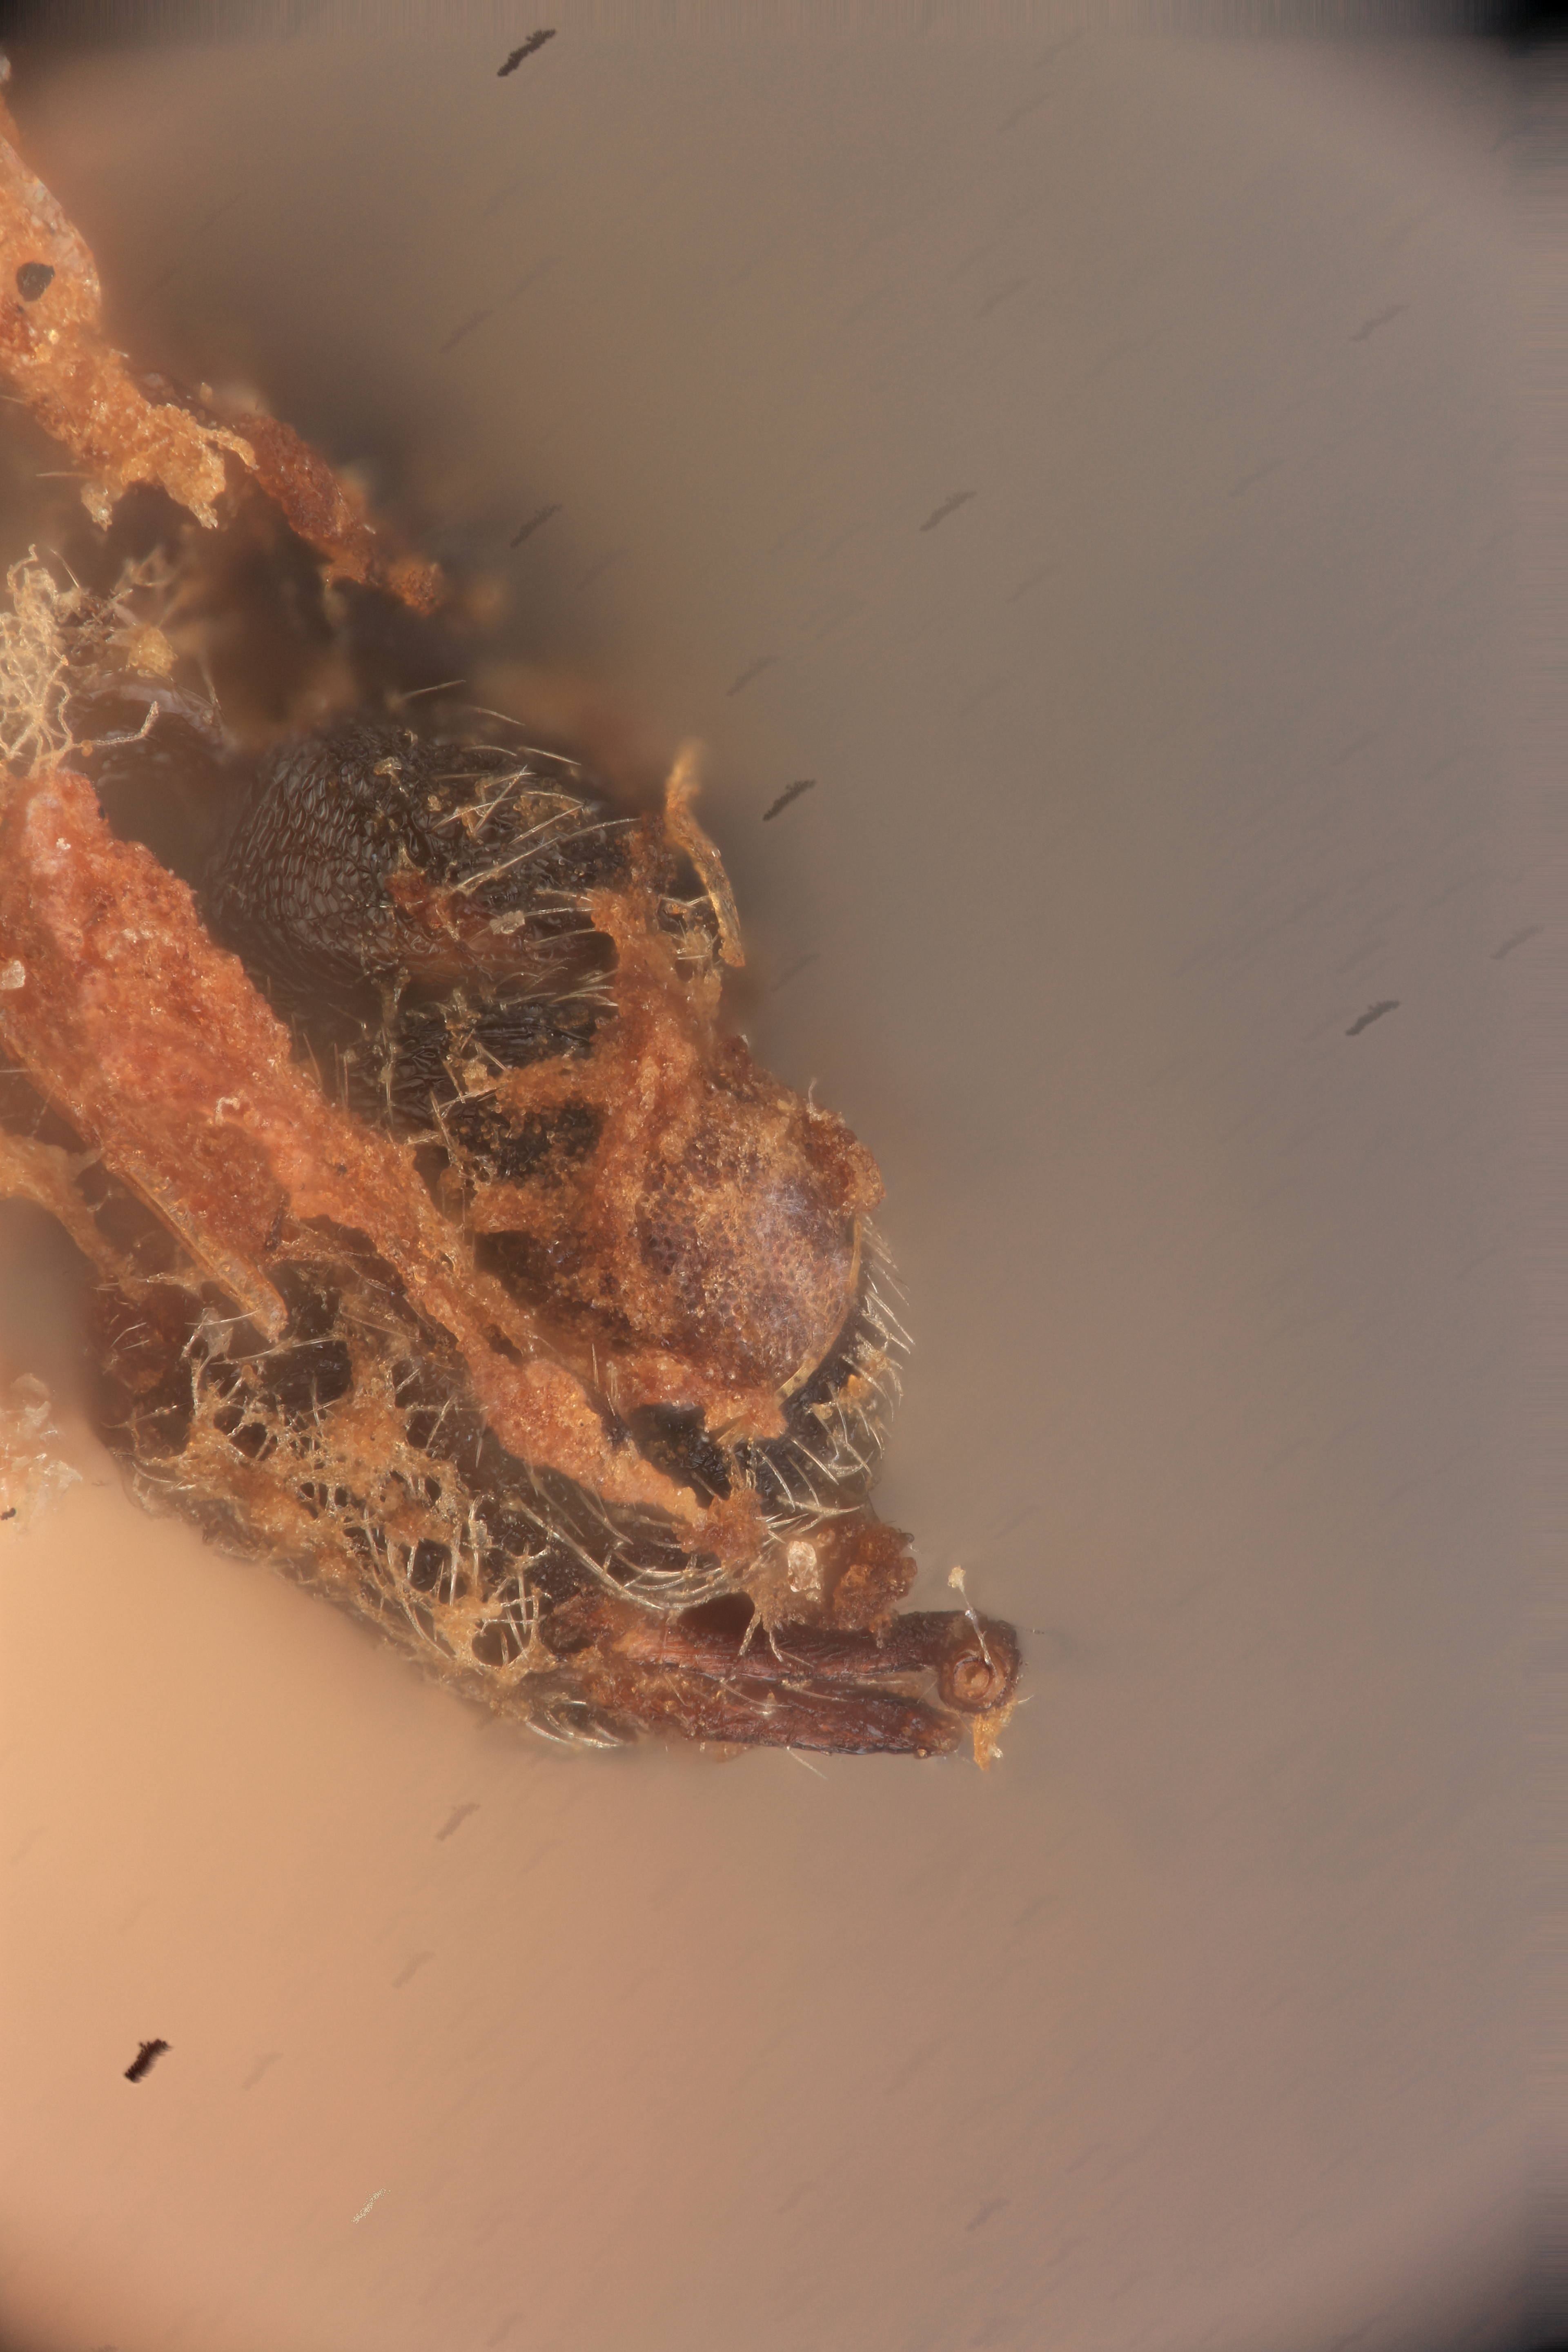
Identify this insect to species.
Unknownhym hordei
